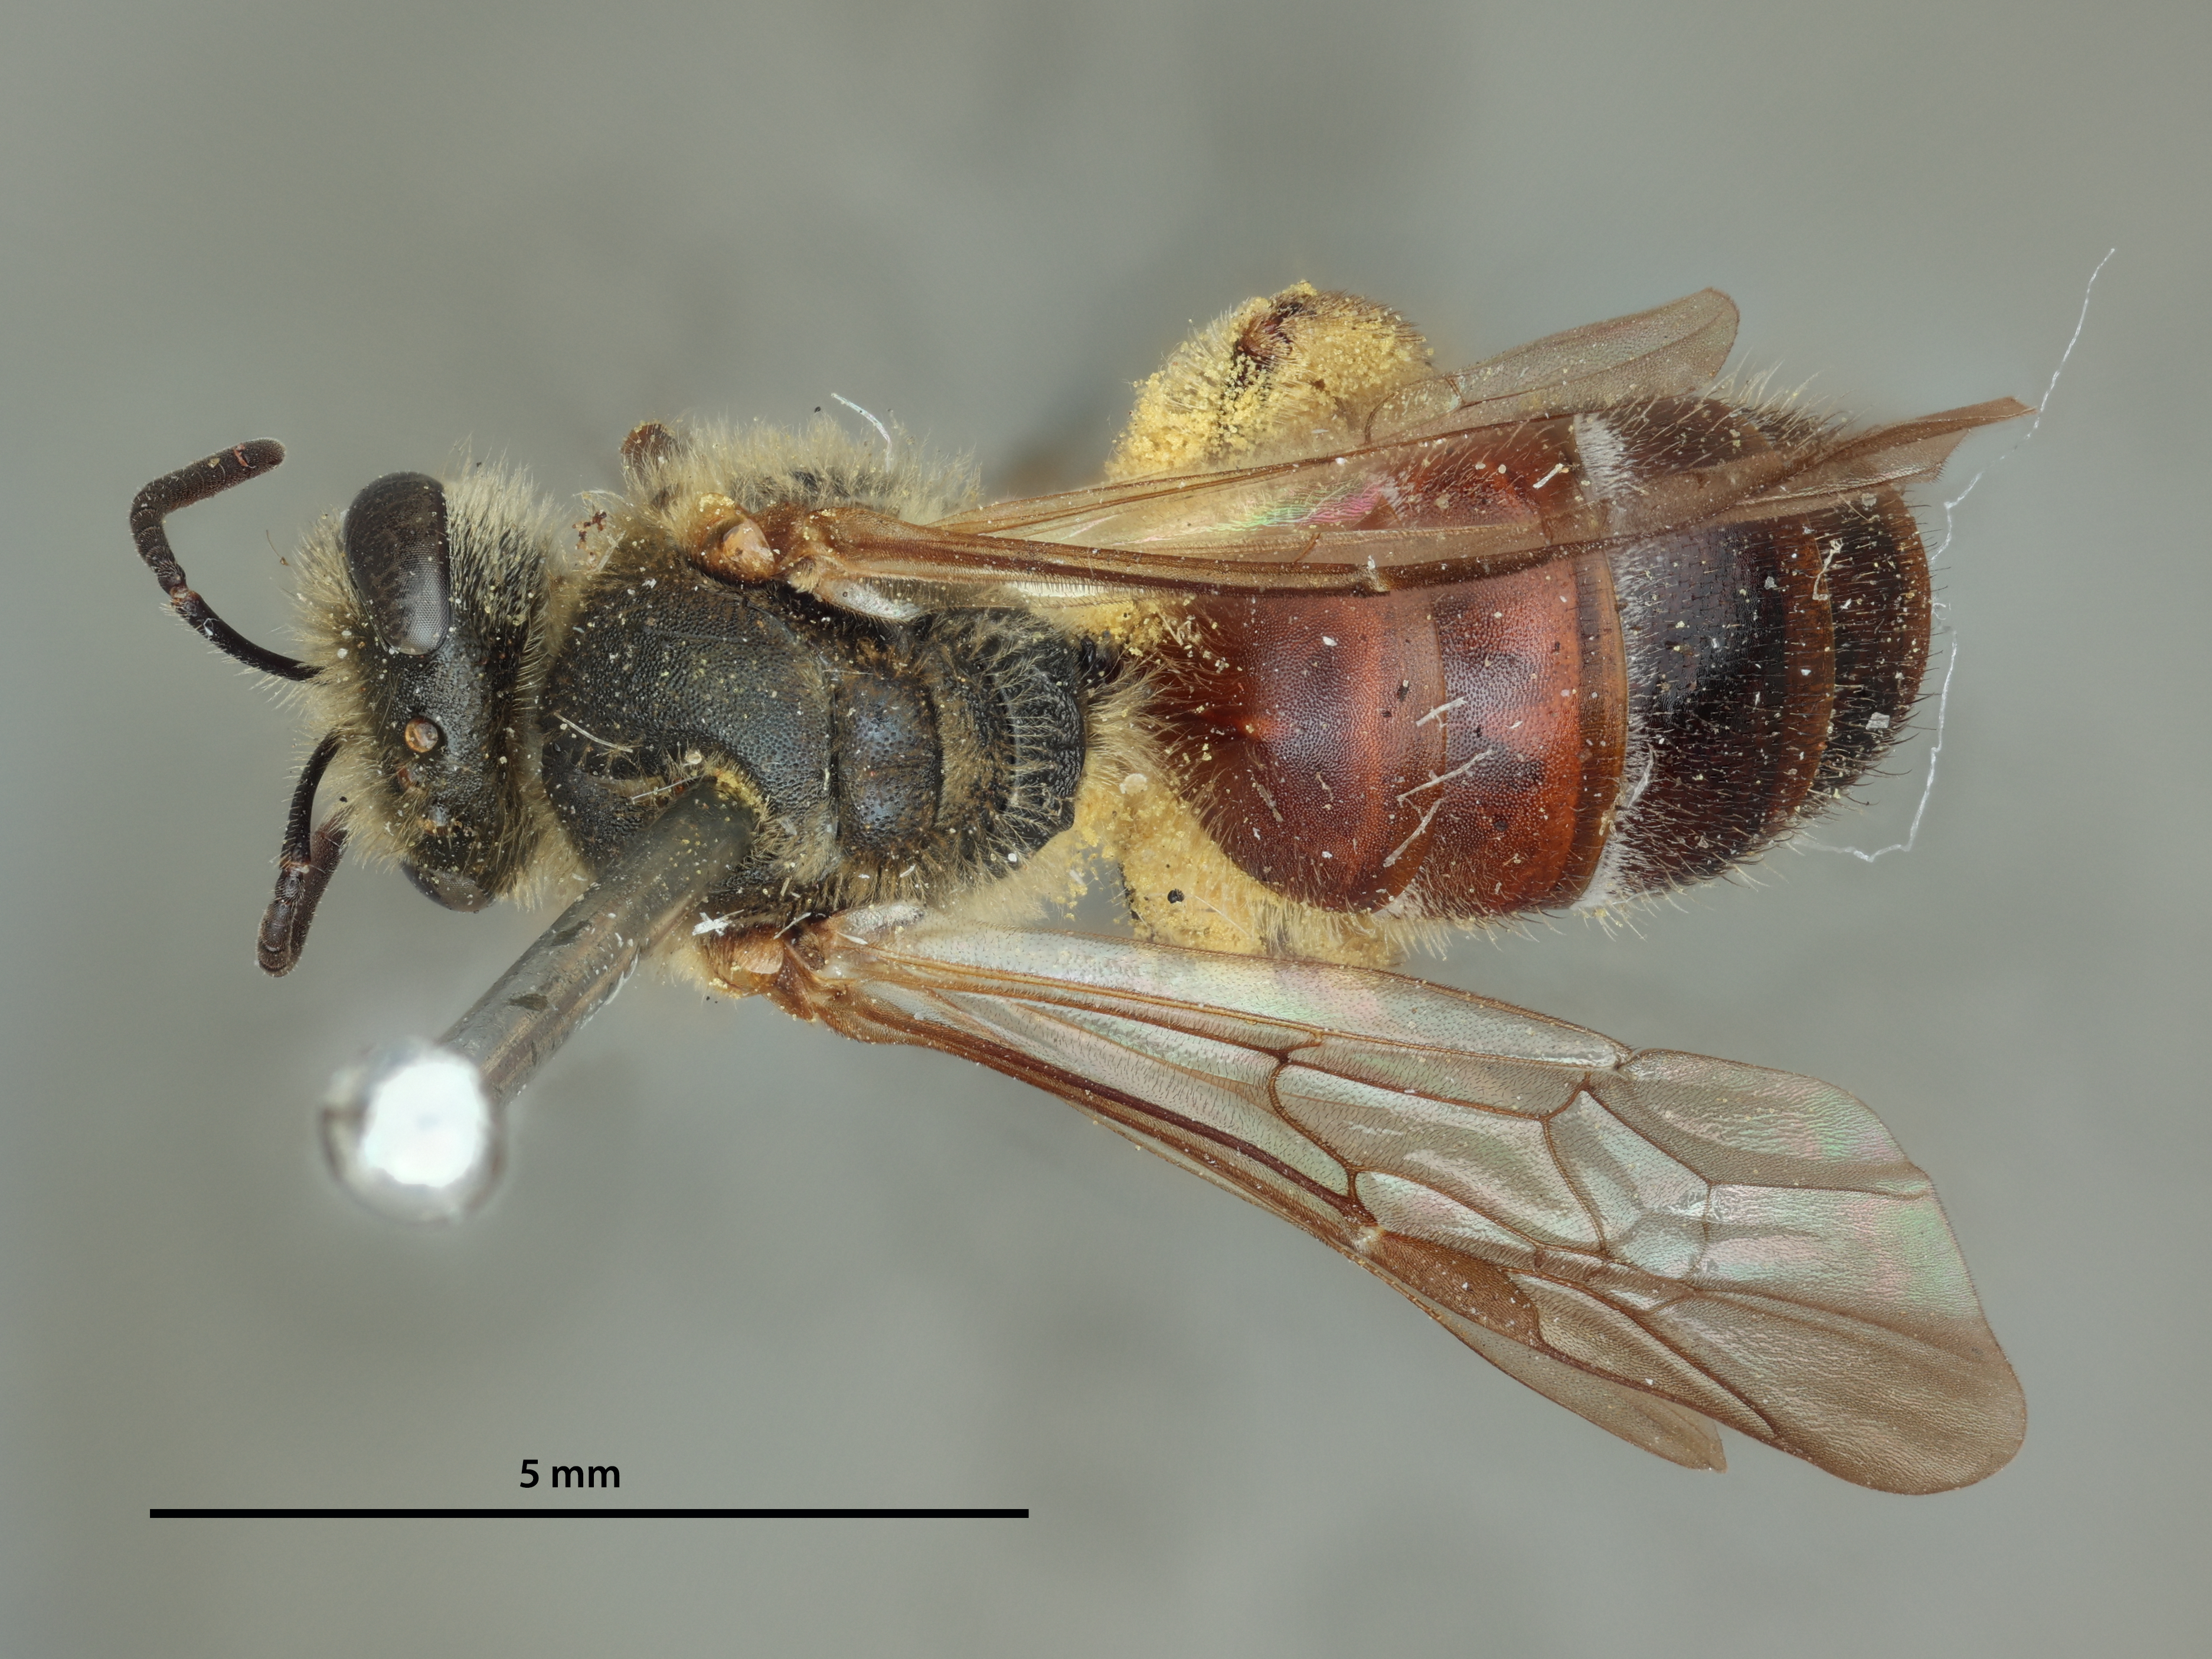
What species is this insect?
Parasphecodes fultoni
